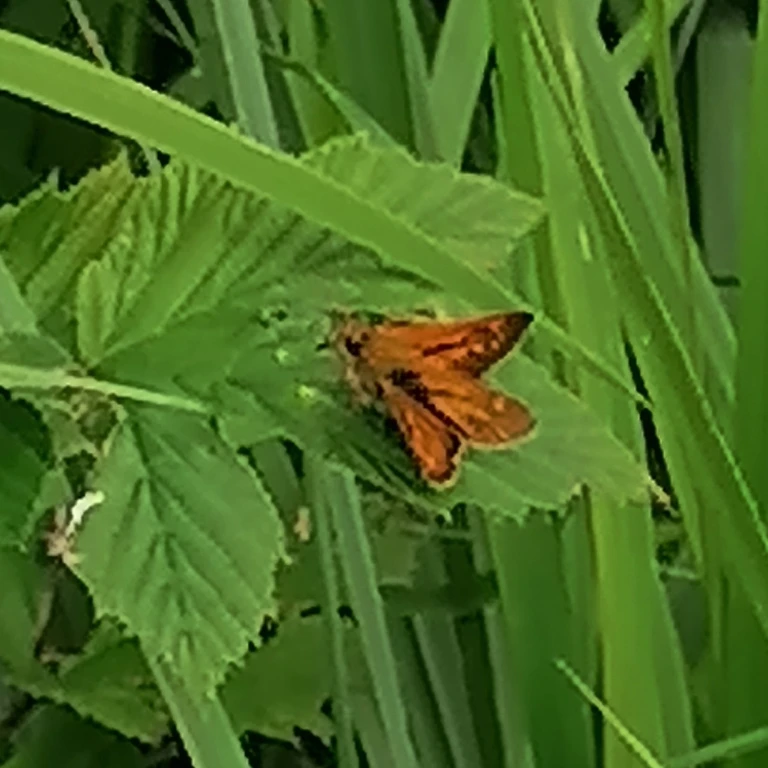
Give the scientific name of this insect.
Ochlodes sylvanus (also Ochlodes venata)
